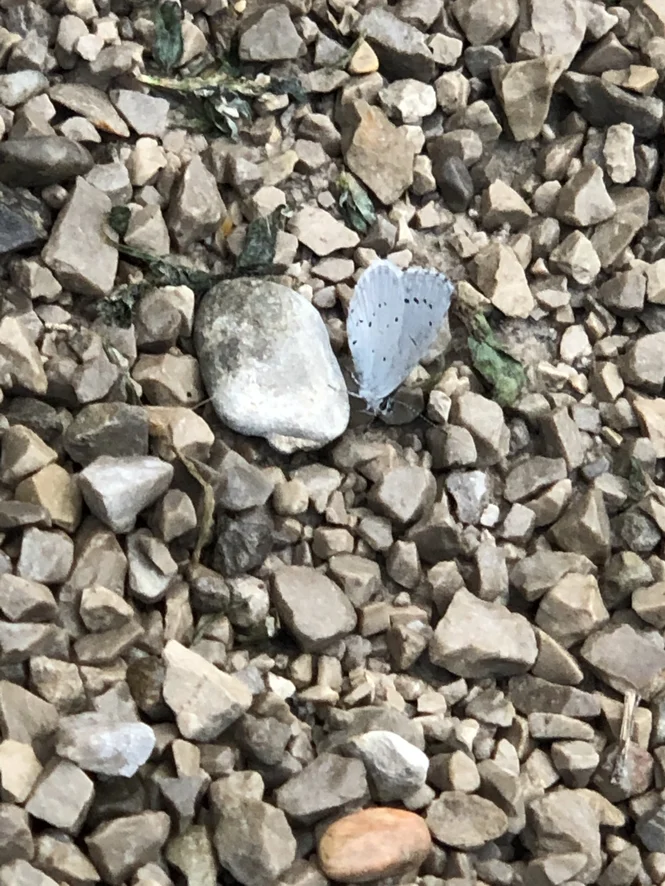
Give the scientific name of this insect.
Celastrina argiolus
